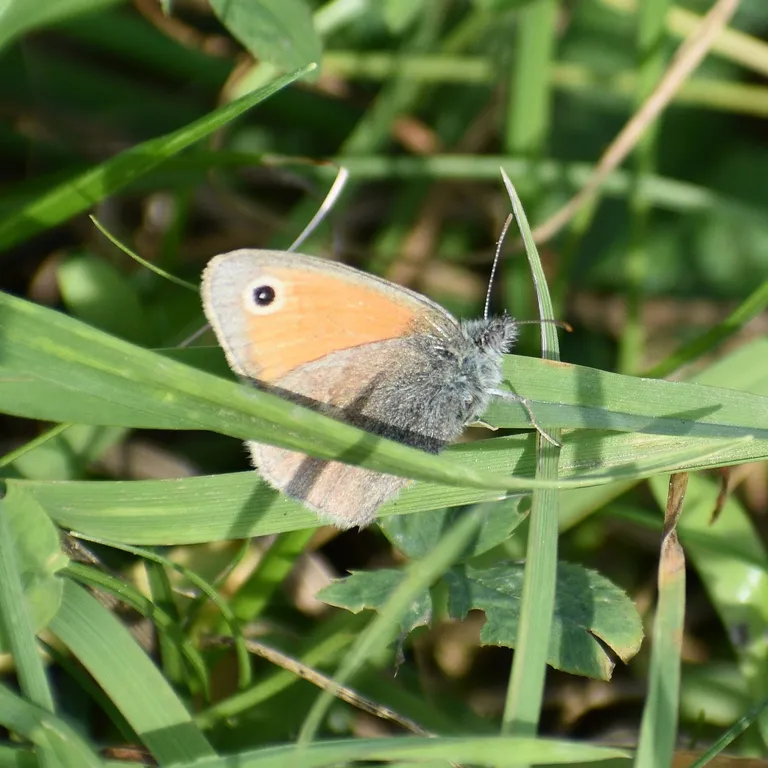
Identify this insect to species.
Coenonympha pamphilus
